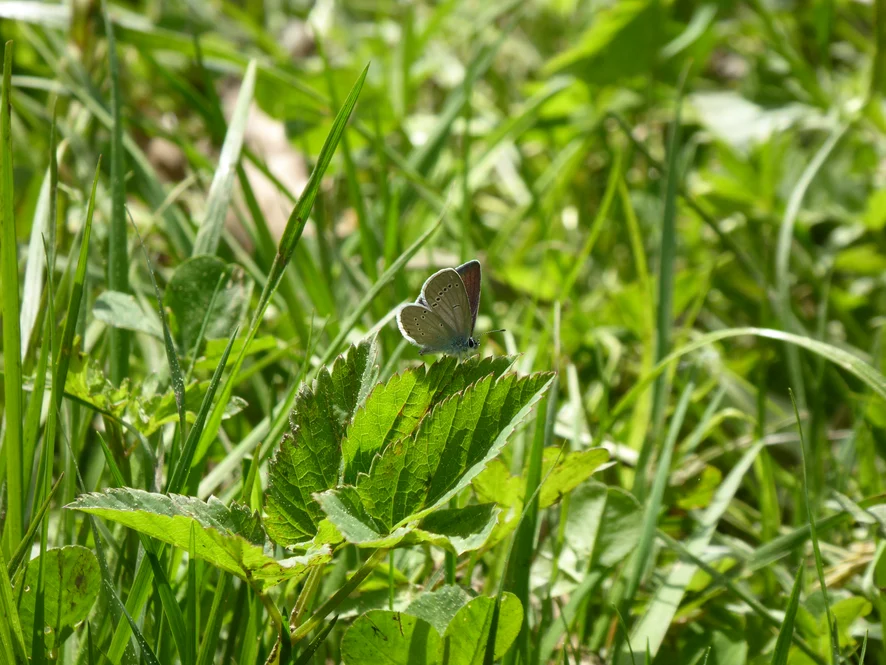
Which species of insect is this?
Cupido minimus
